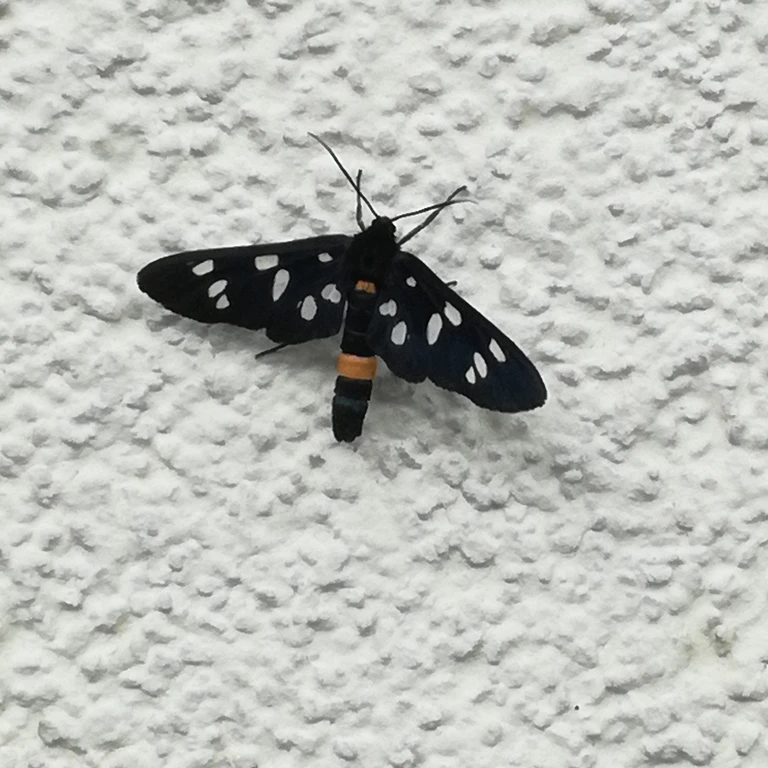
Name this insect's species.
Amata phegea
